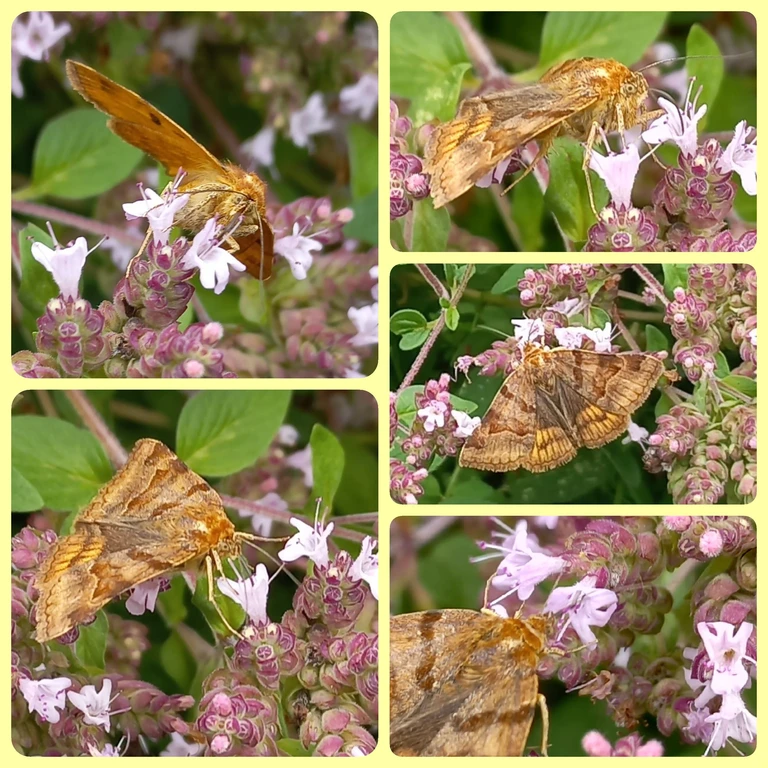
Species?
Euclidia glyphica
